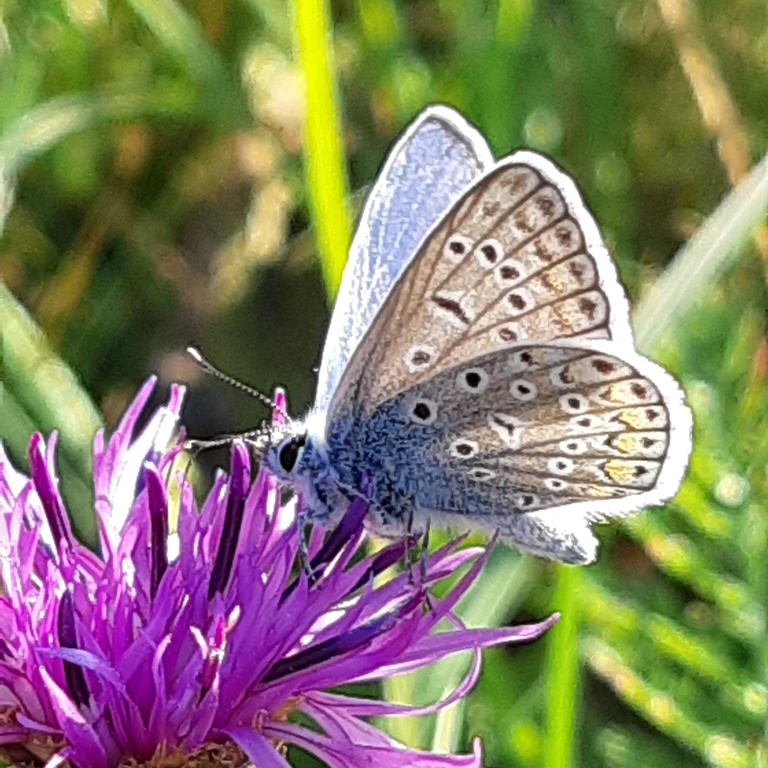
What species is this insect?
Polyommatus icarus
